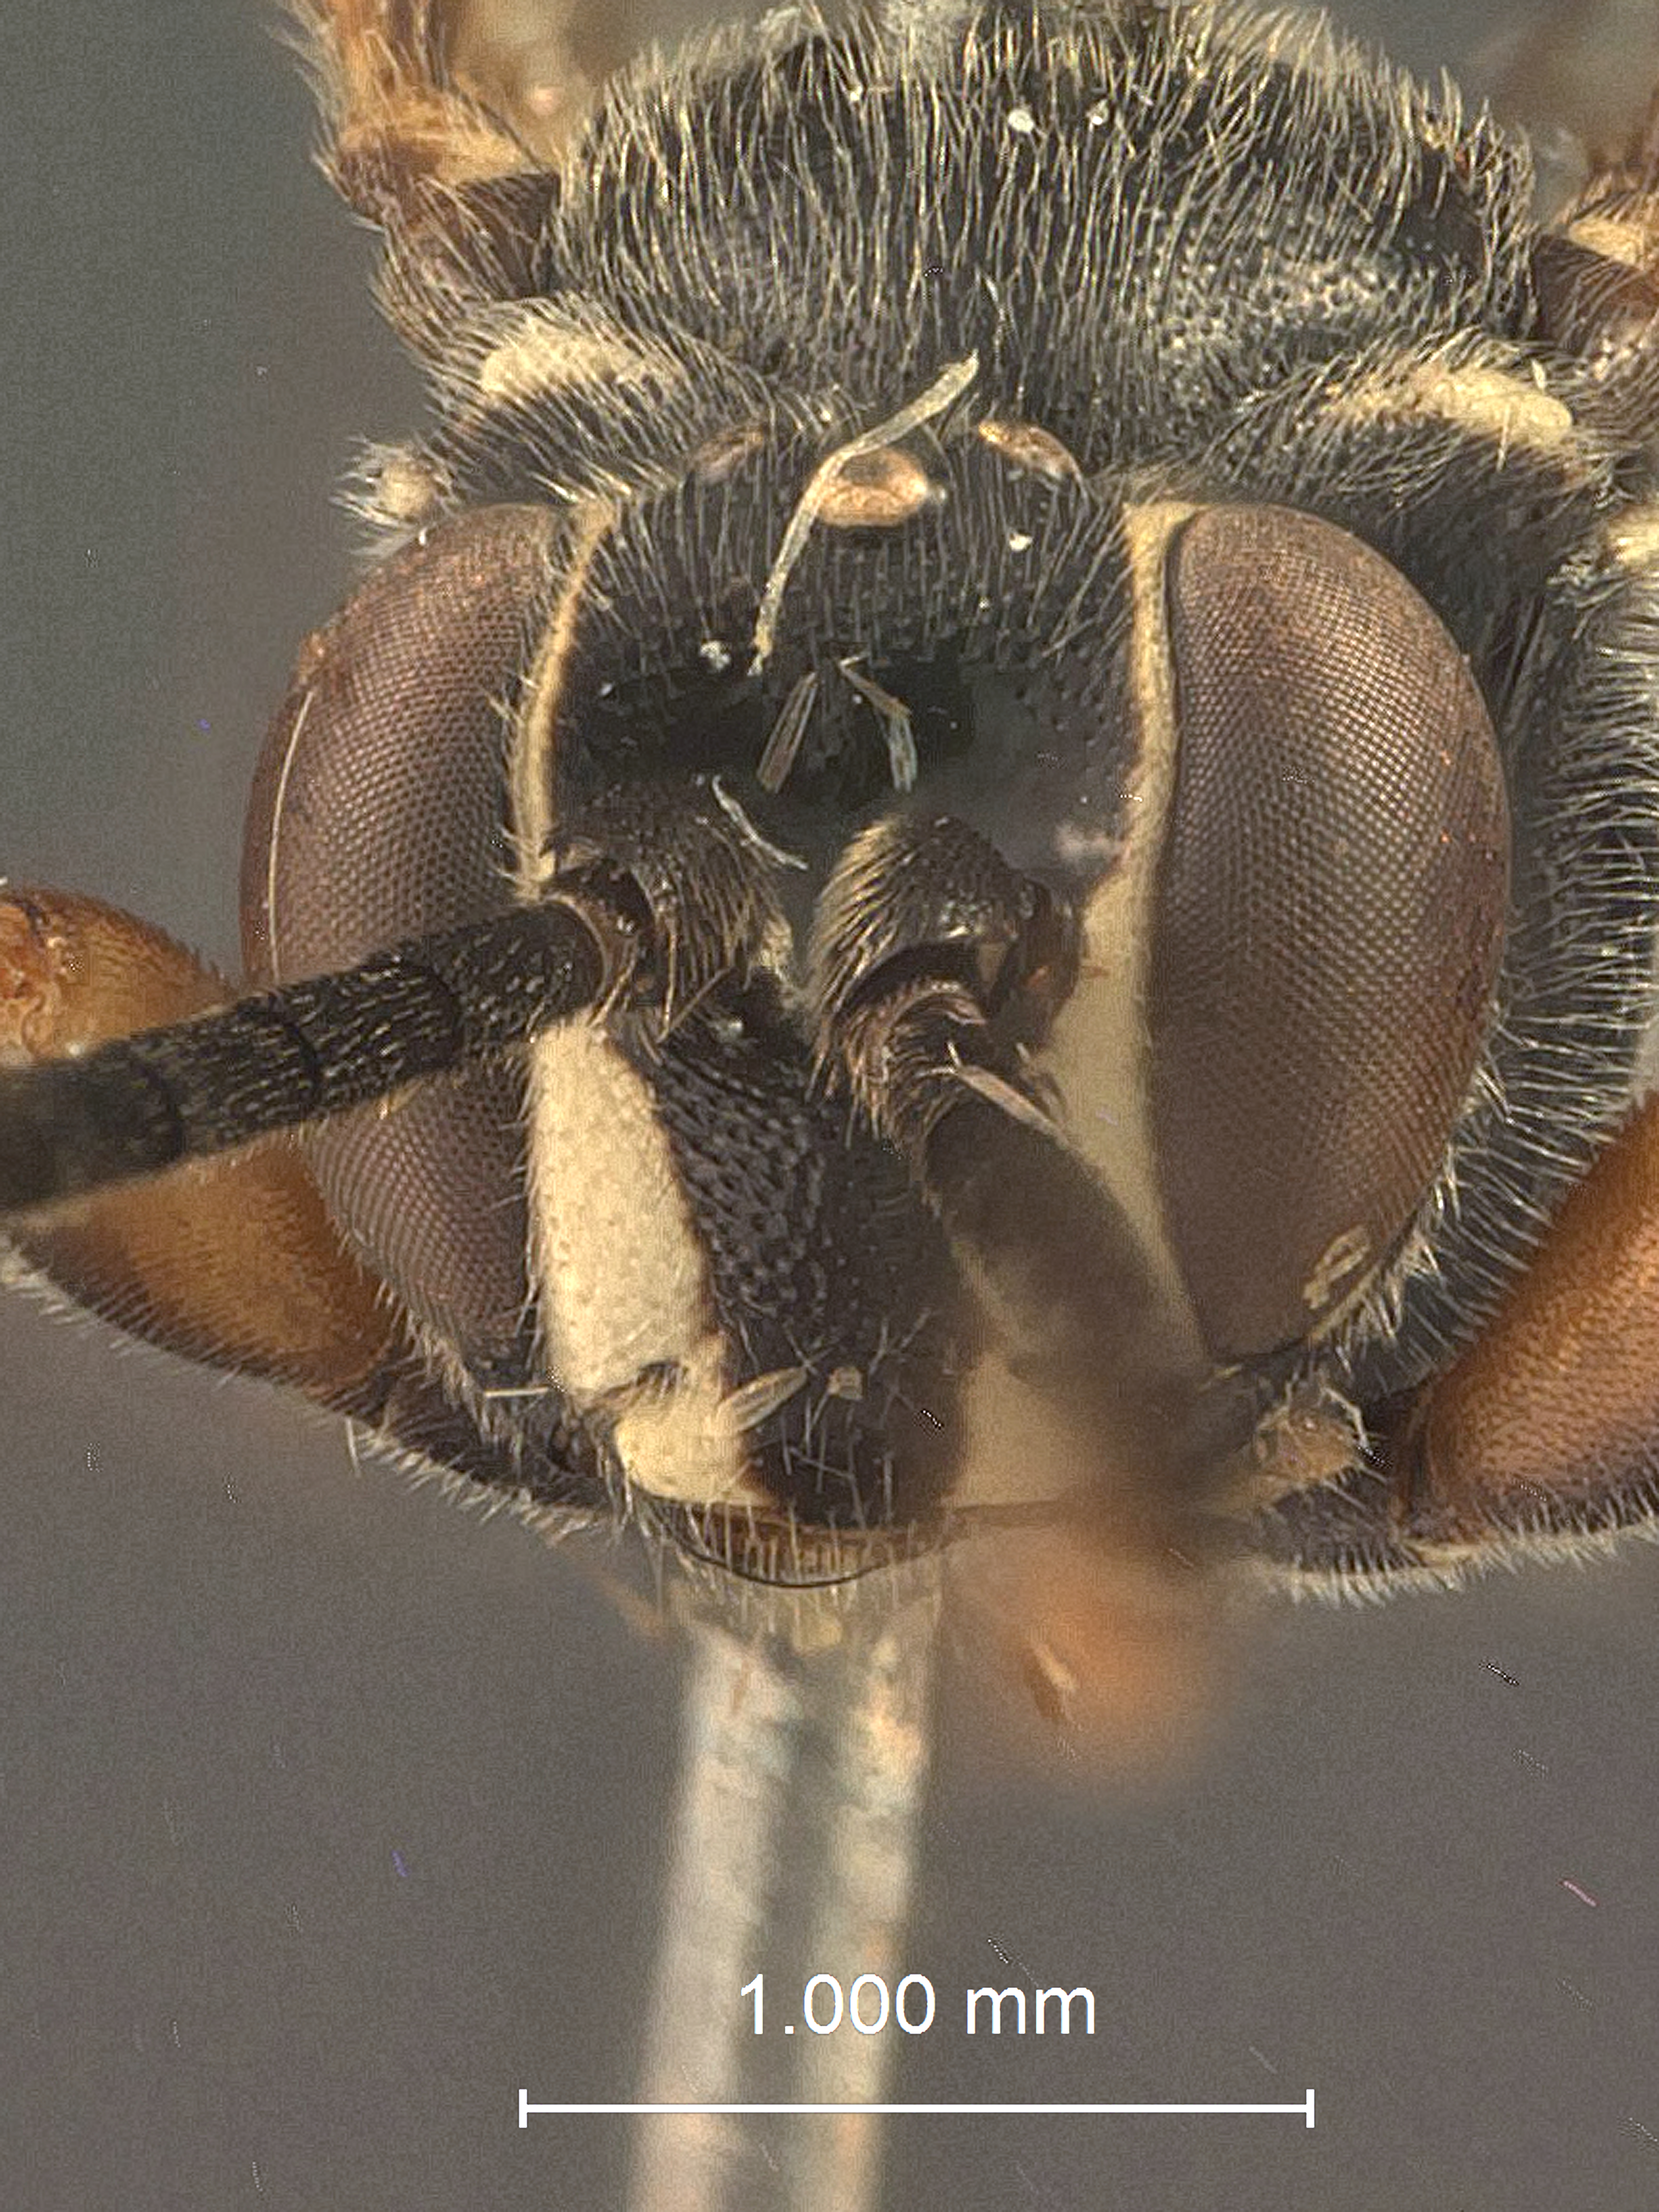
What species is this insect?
Ichneumon brevicinctor
